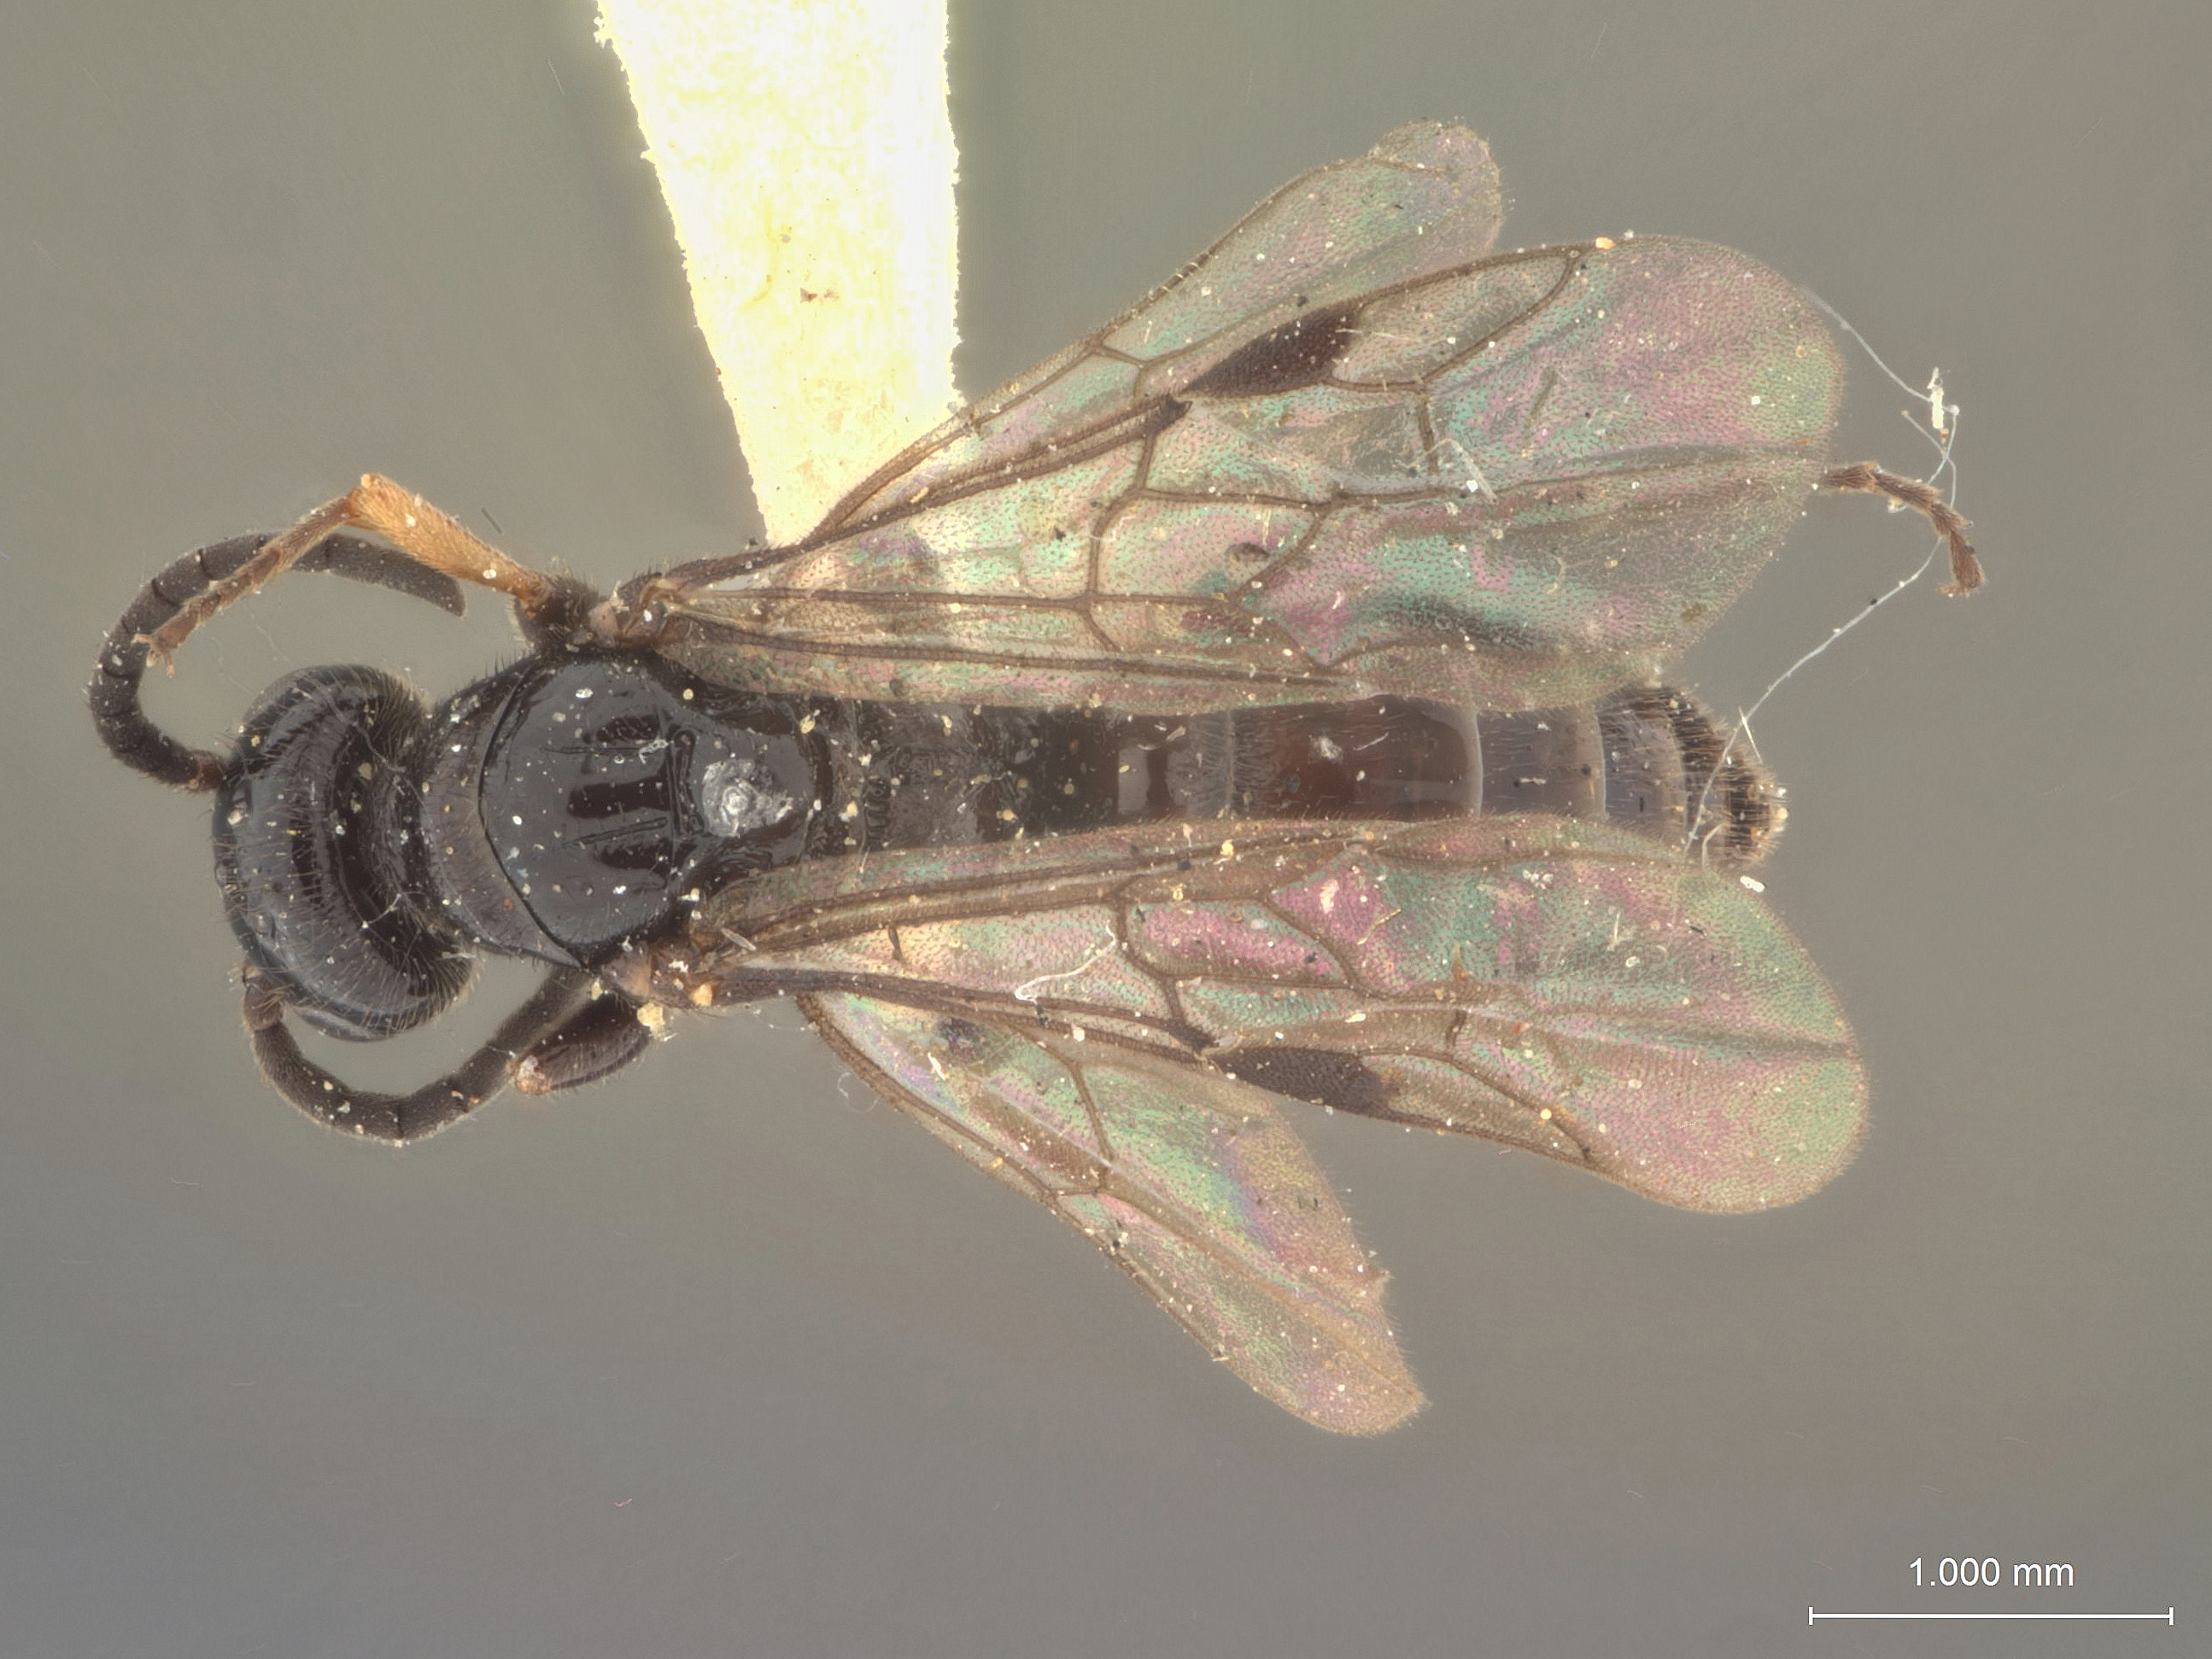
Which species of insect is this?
Sierolomorpha nigrescens
